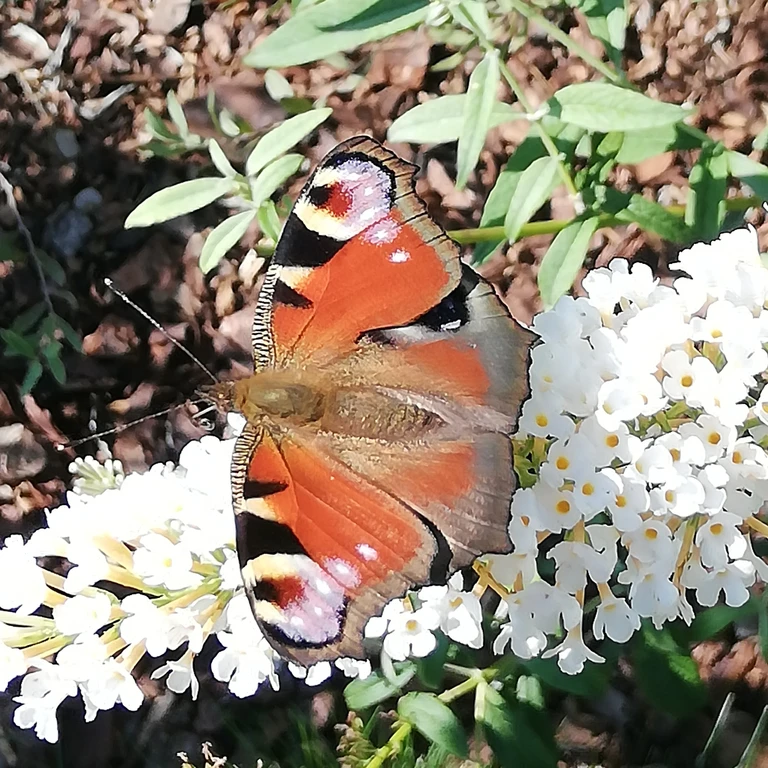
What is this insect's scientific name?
Aglais io
